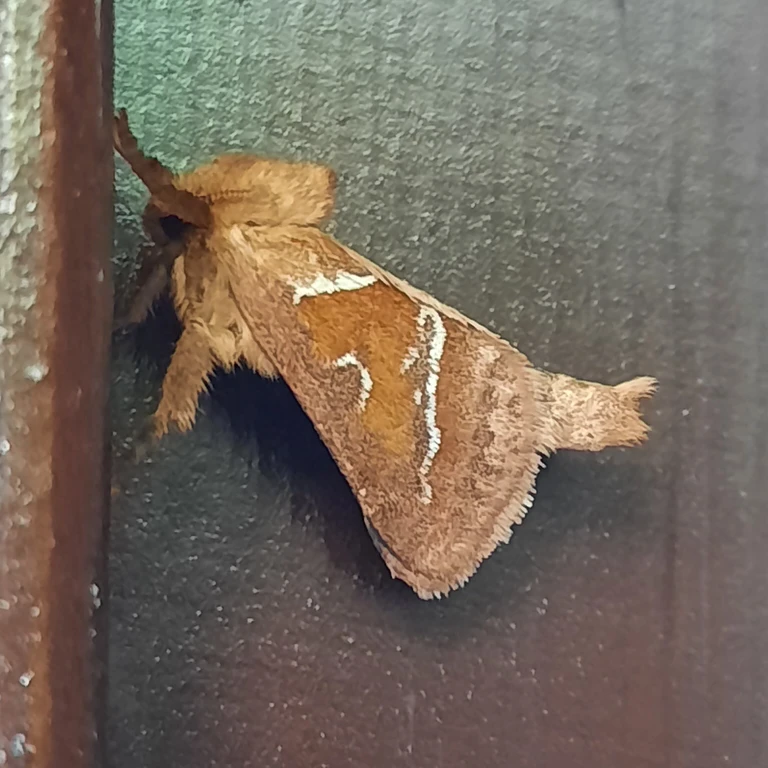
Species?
Triodia sylvina
